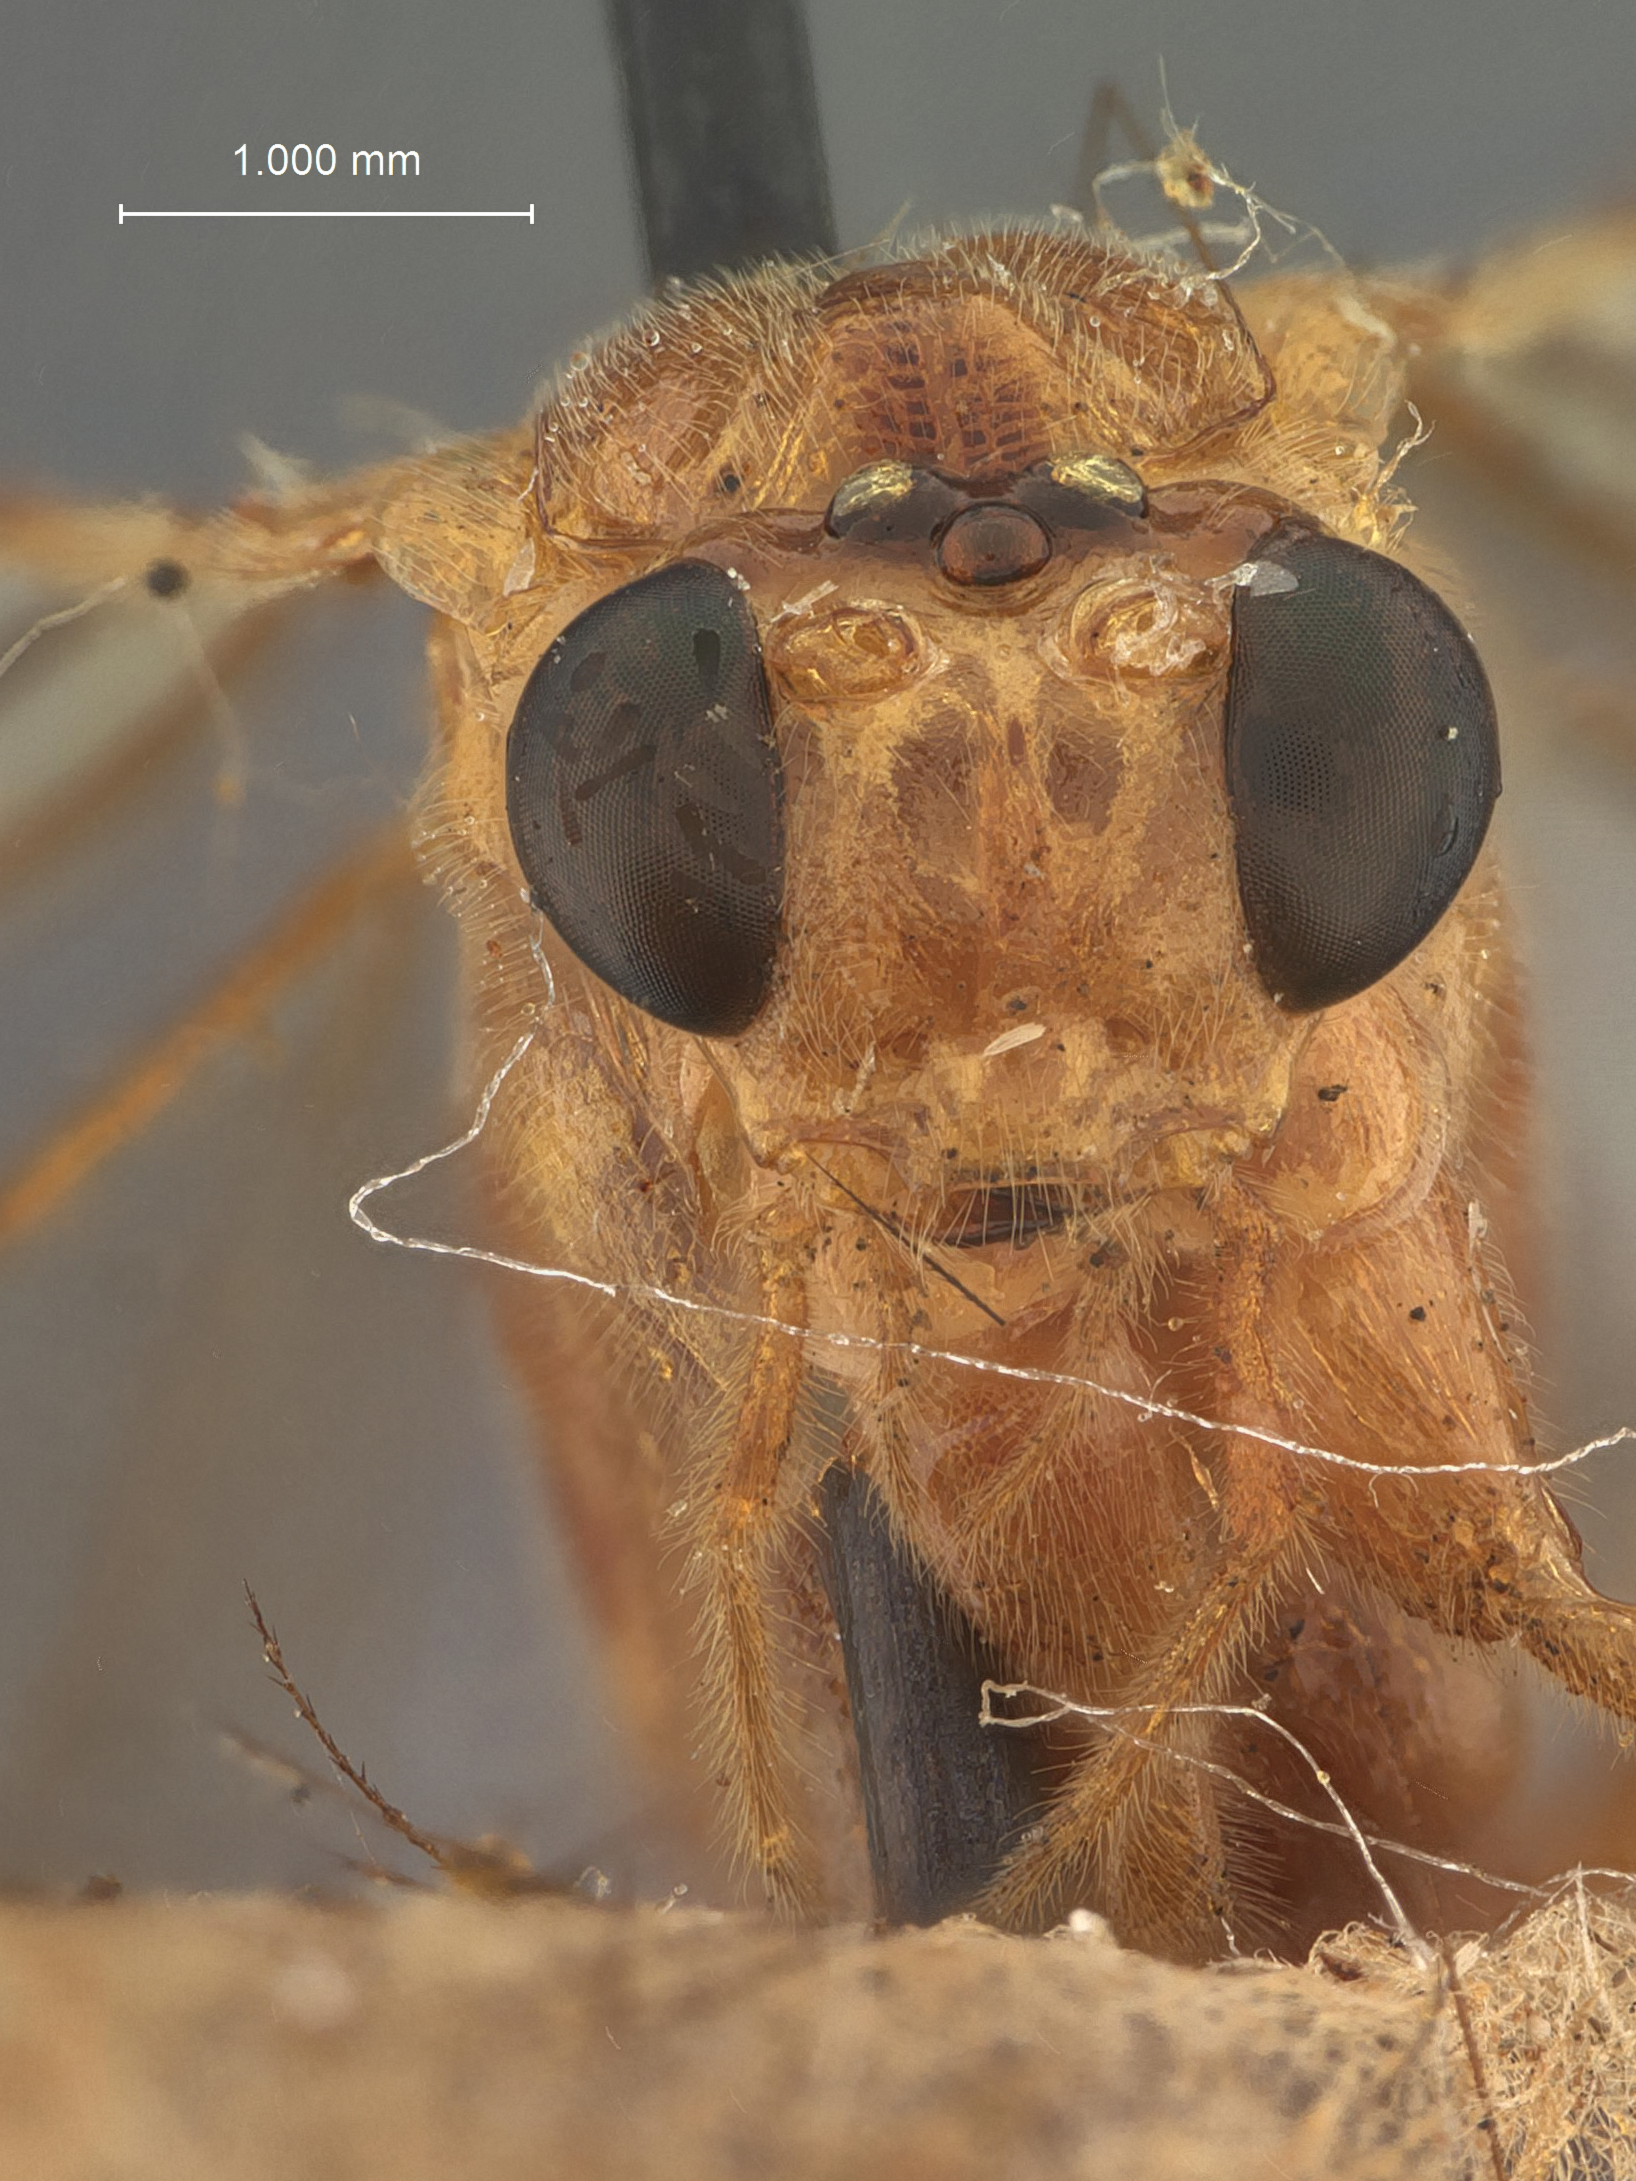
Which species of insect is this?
Macrocentrus gravitarsis
